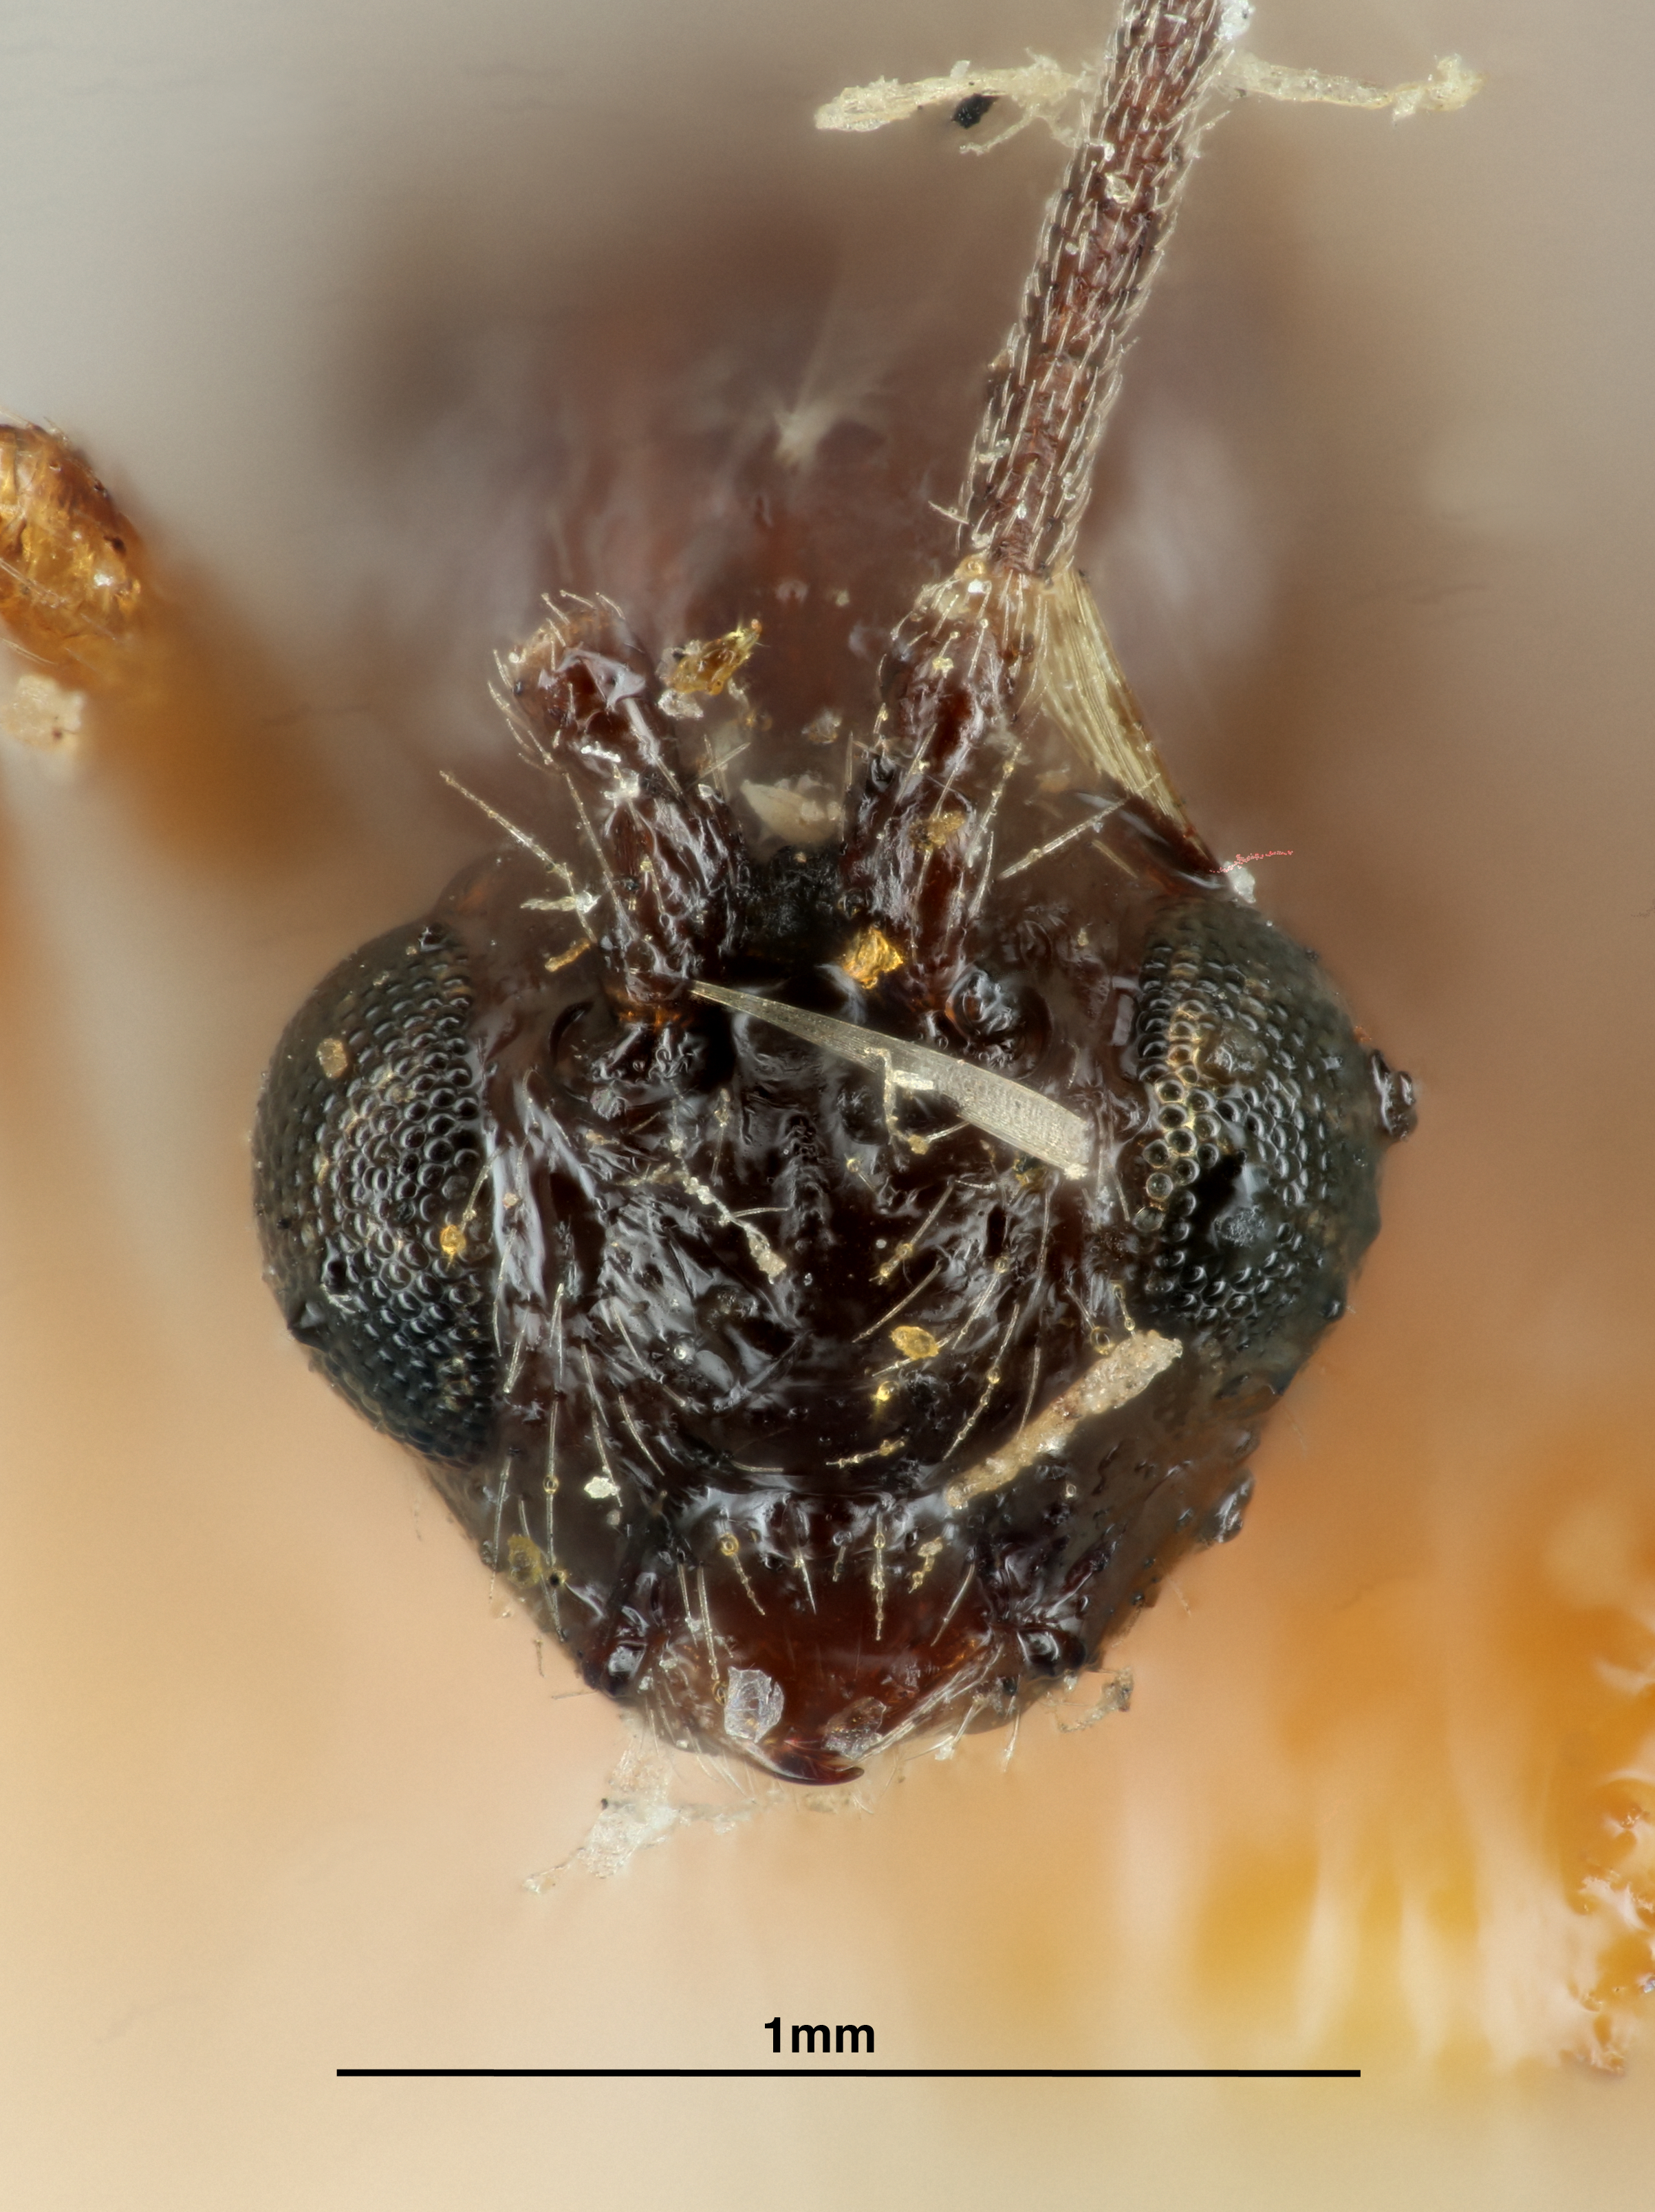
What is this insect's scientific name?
Hormius americanus
